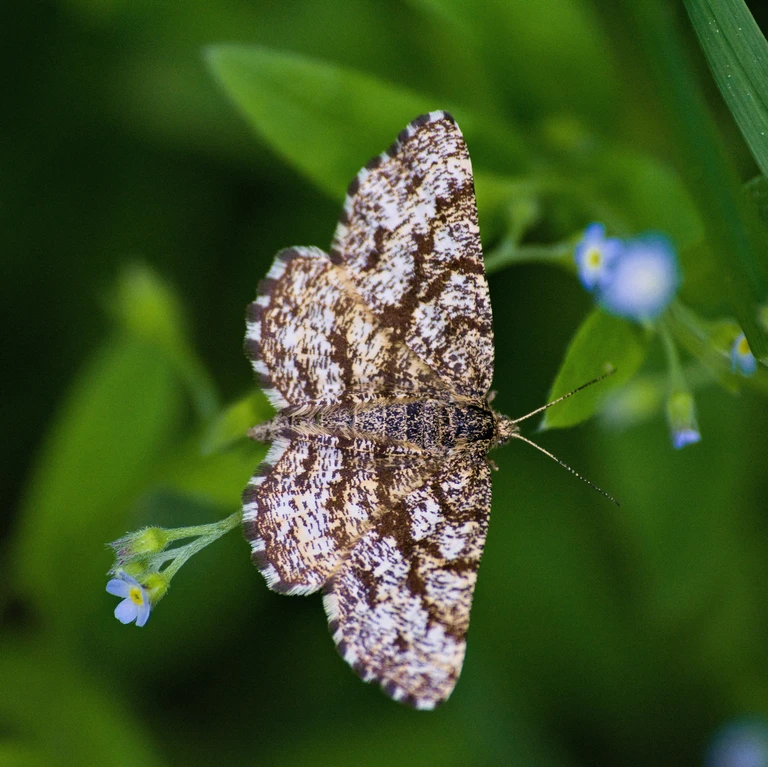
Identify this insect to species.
Ematurga atomaria
